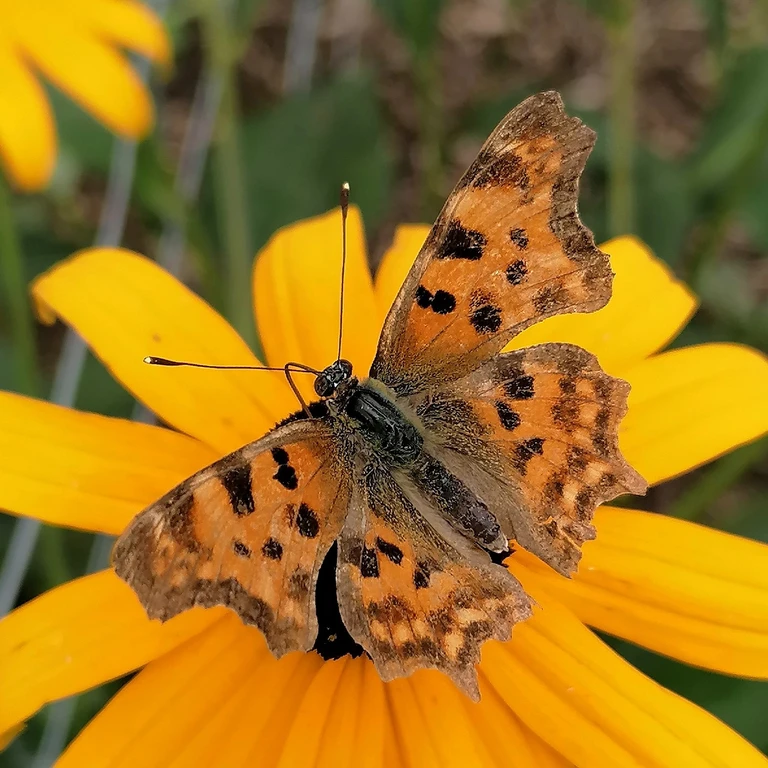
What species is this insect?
Polygonia c-album
